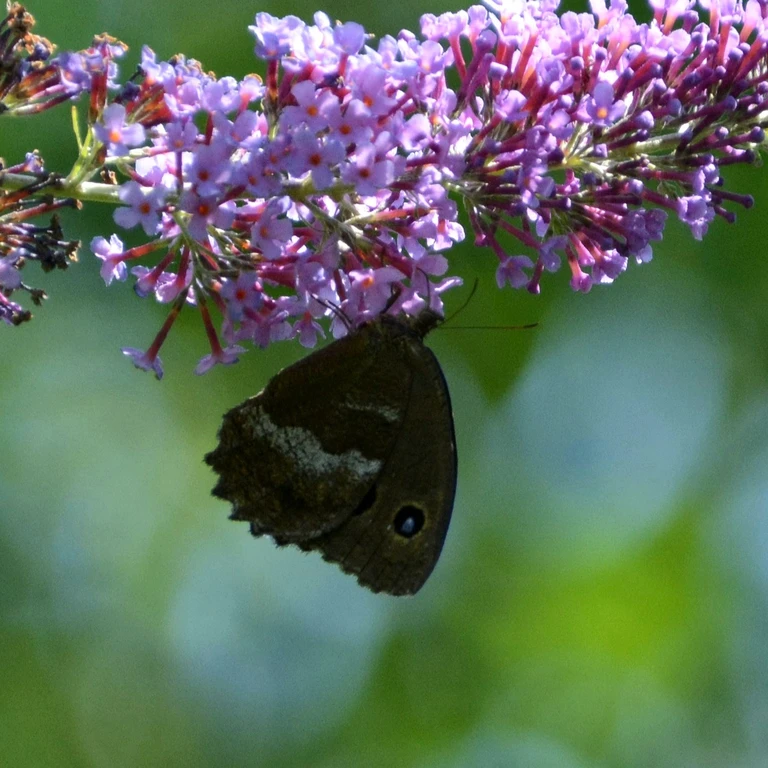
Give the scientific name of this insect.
Minois dryas
